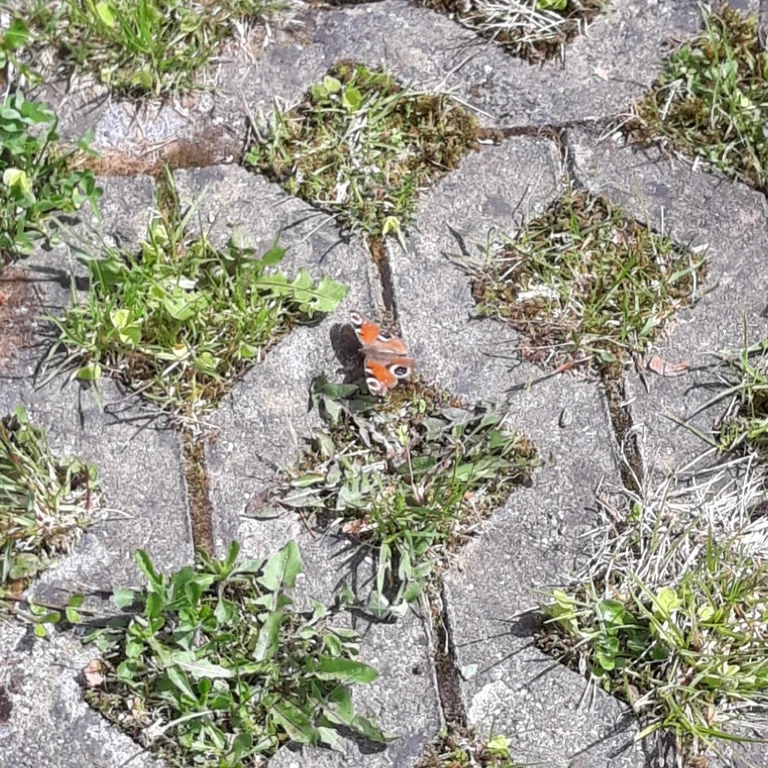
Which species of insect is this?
Aglais io
